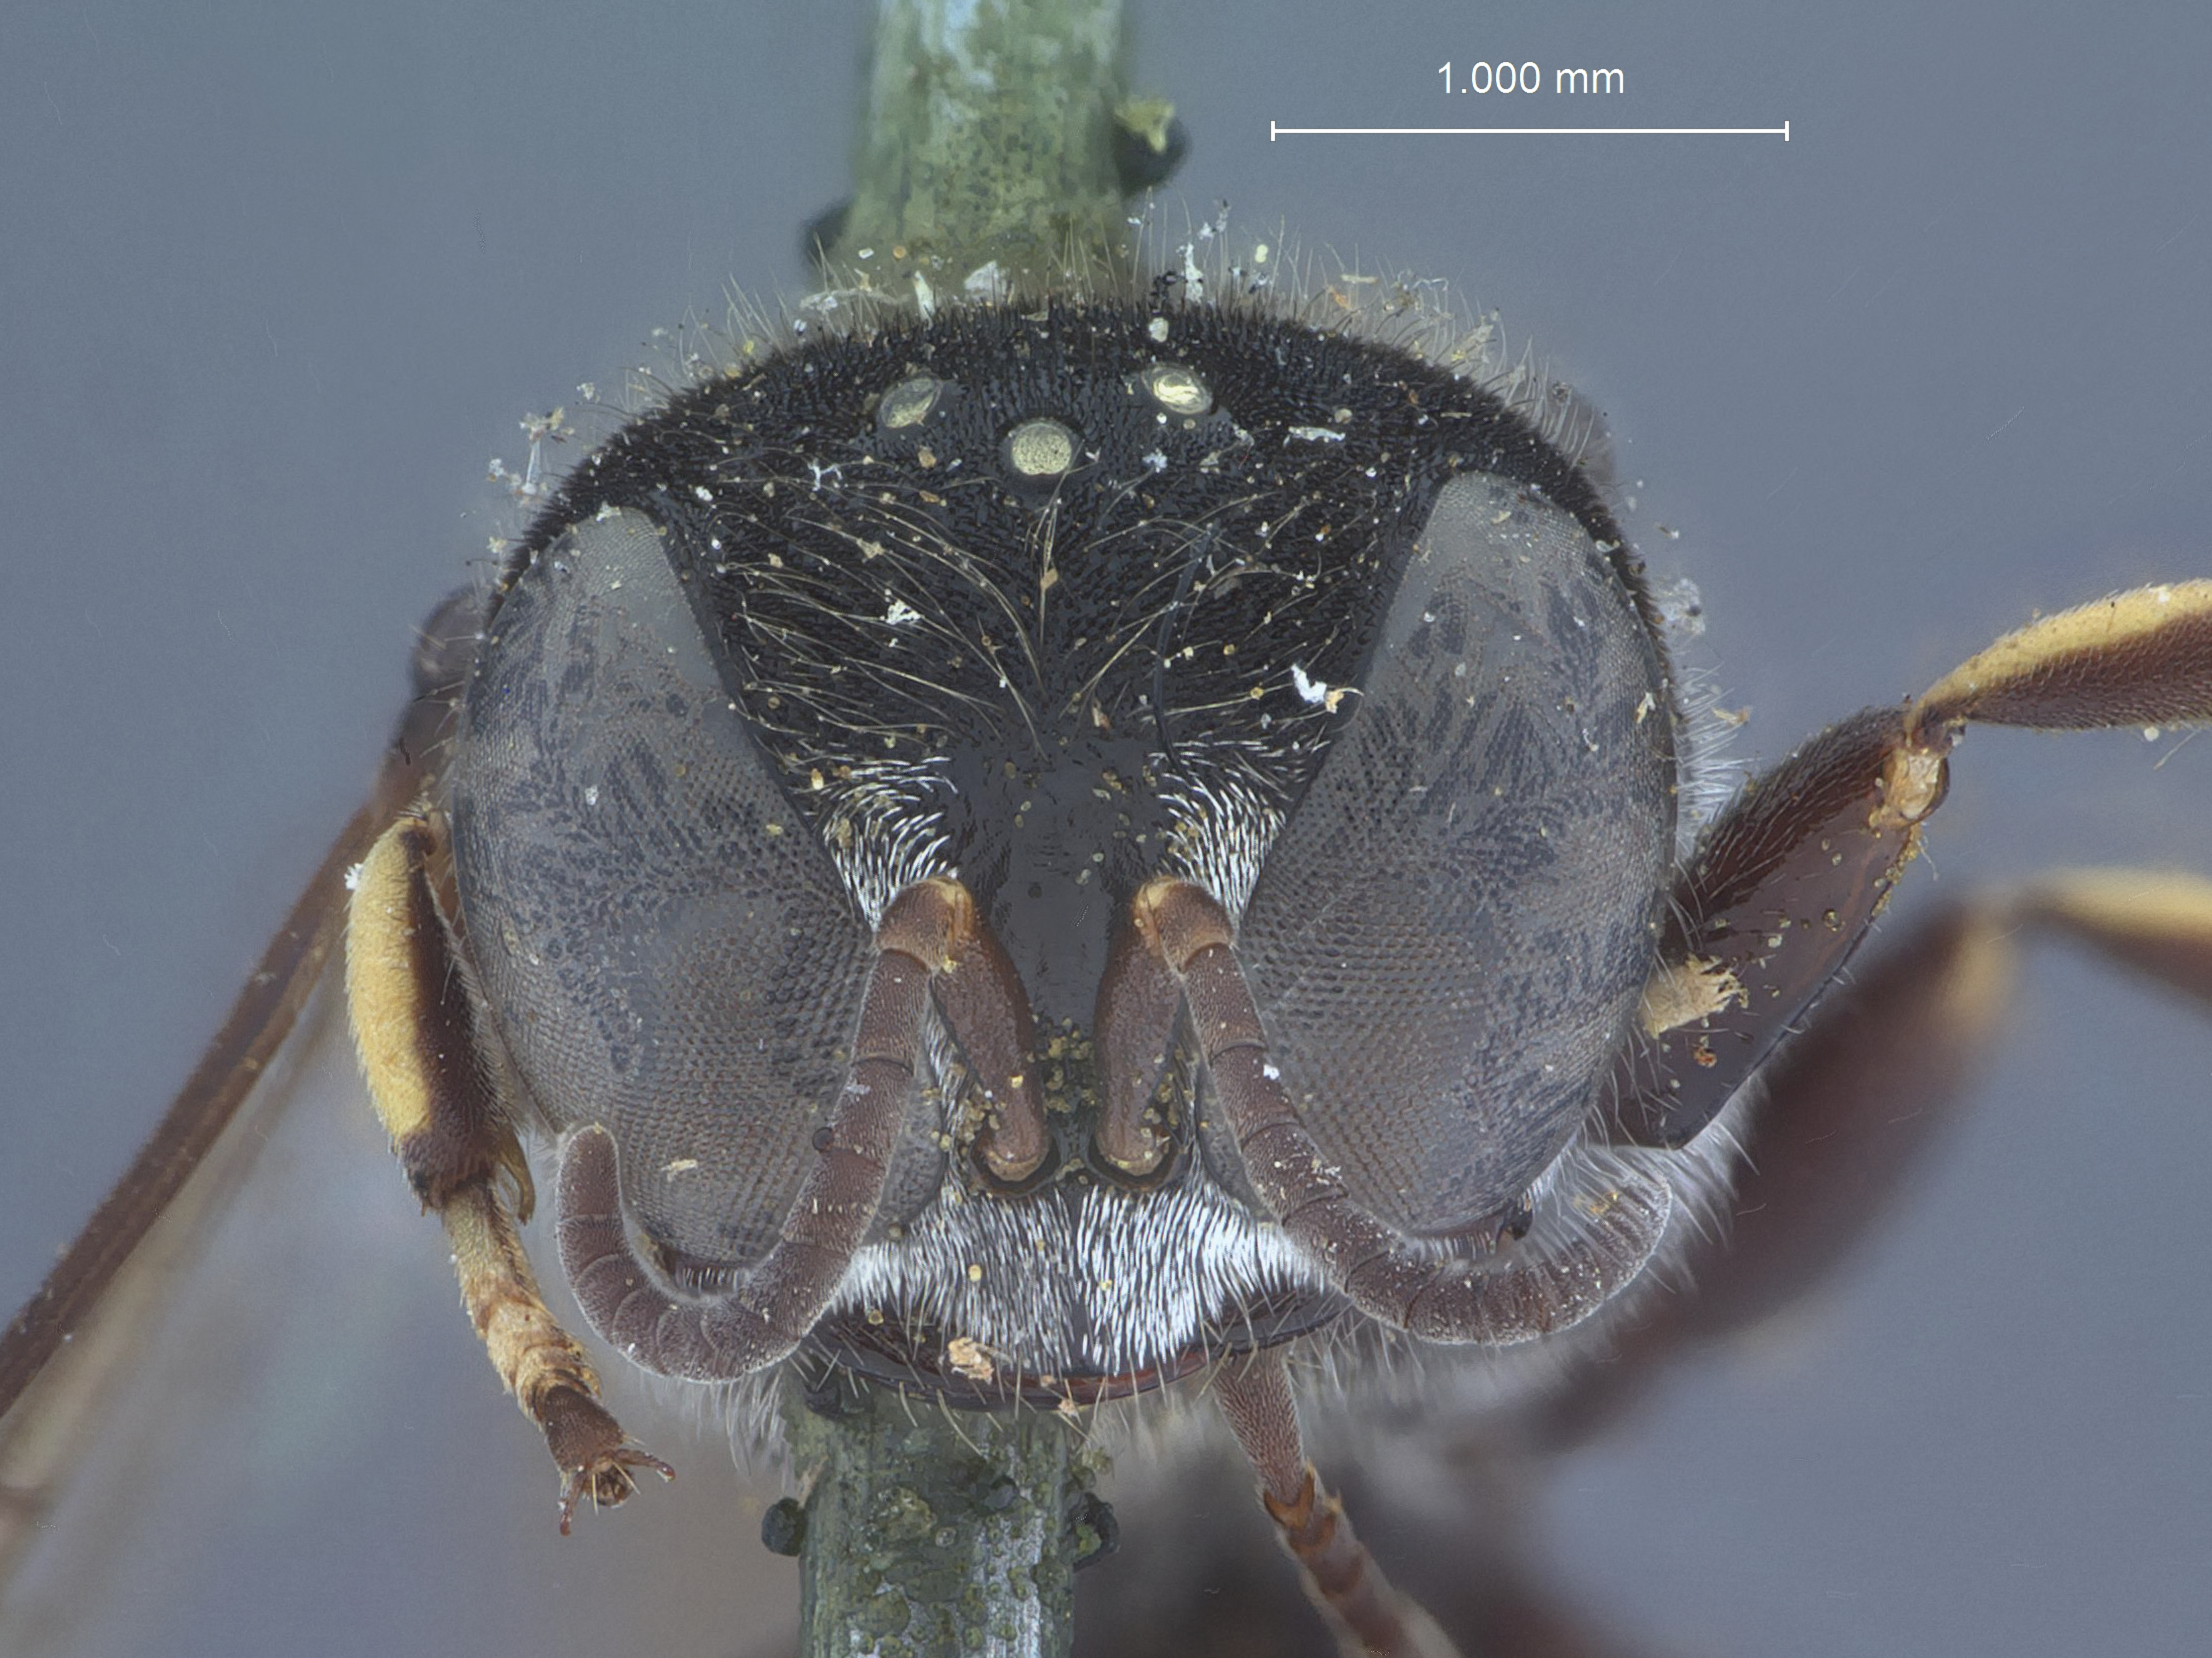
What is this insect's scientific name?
Crabro foxii
